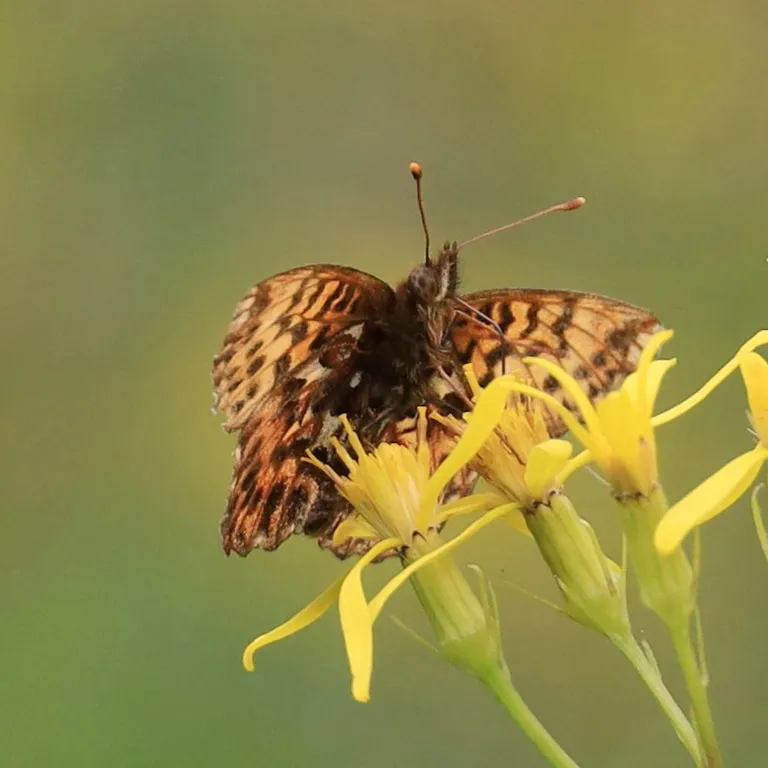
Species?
Boloria titania
